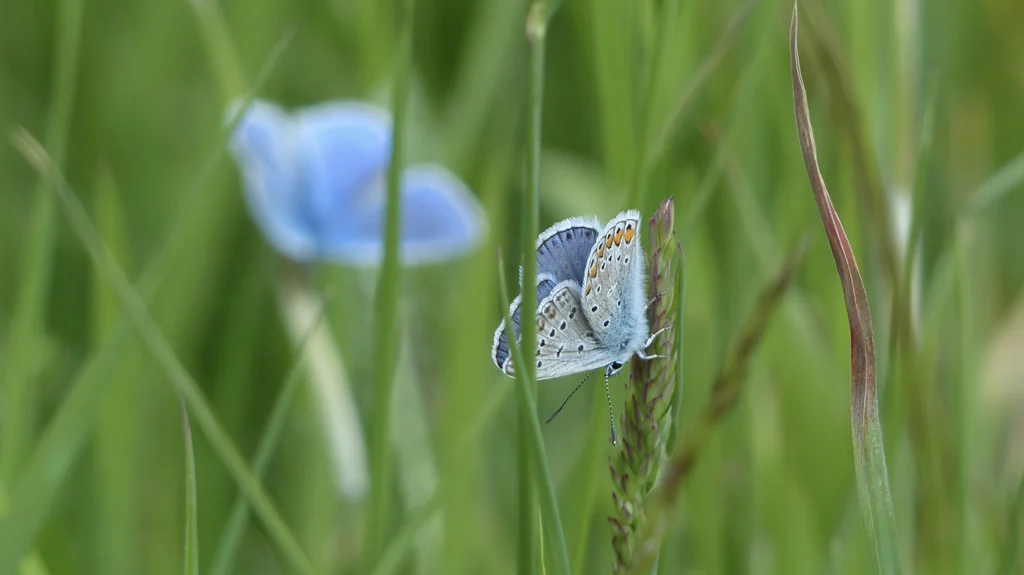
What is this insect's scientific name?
Polyommatus icarus
